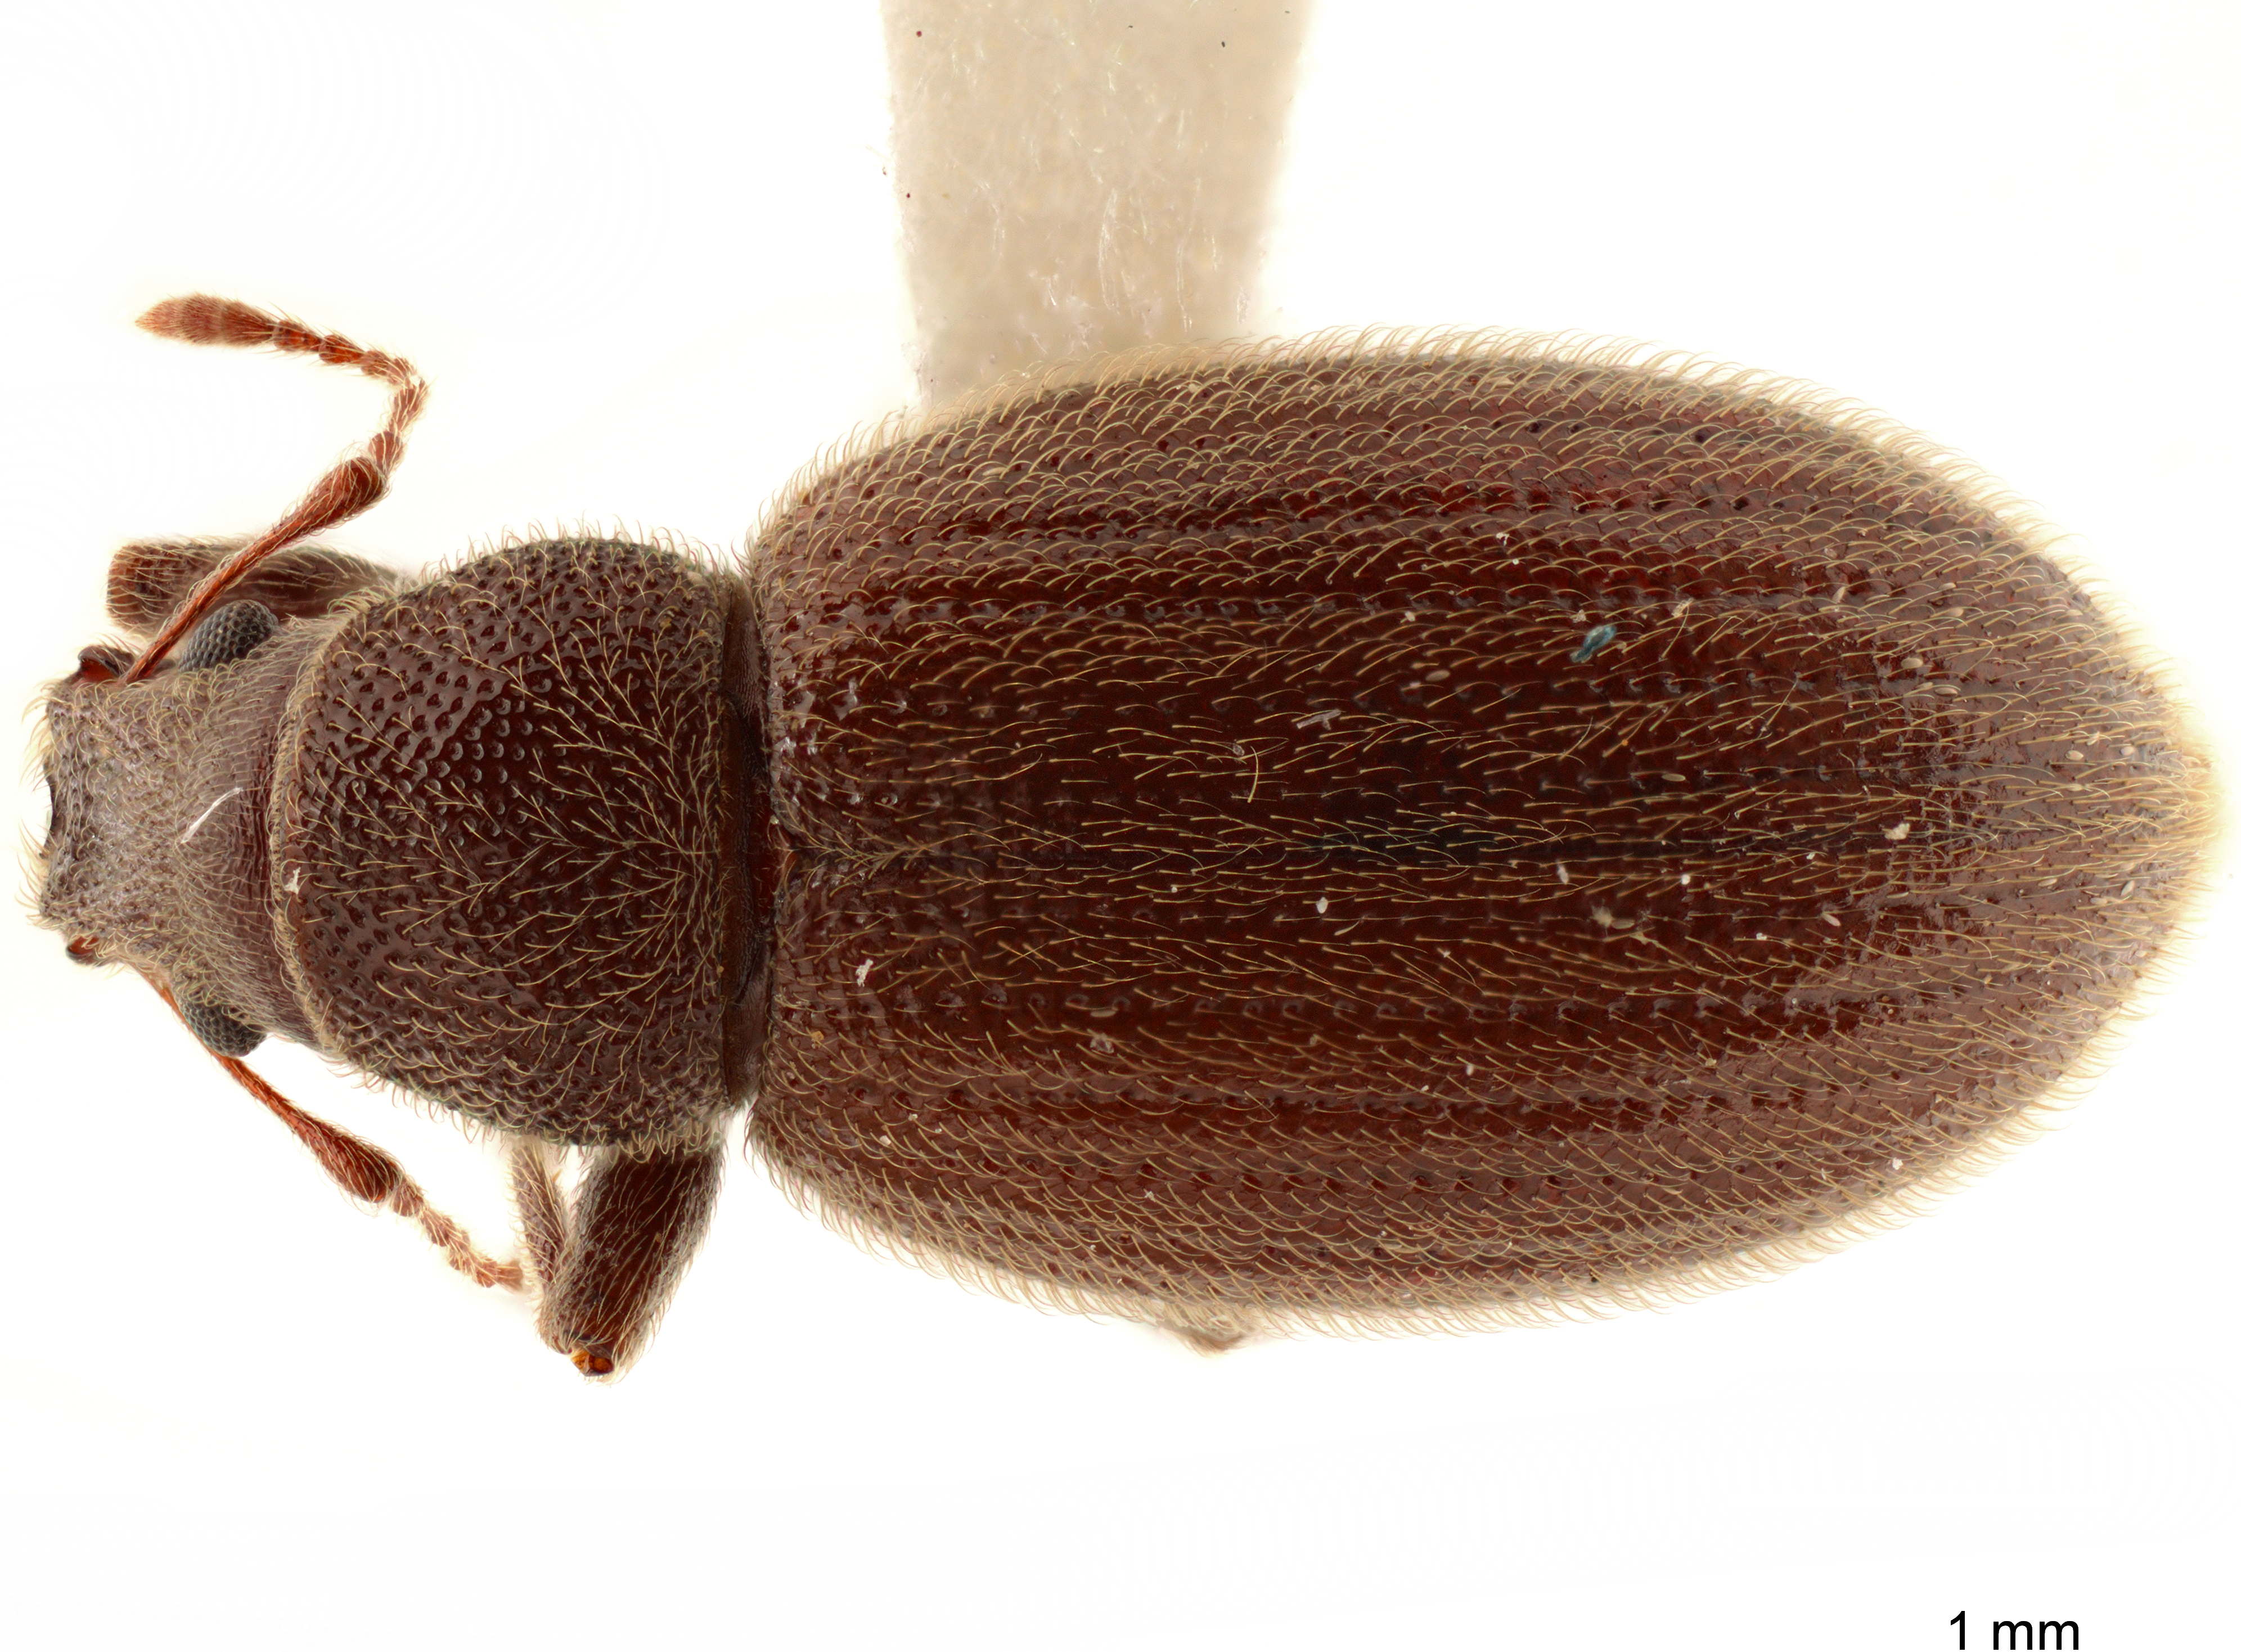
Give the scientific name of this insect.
Strophomorphus brunneus
